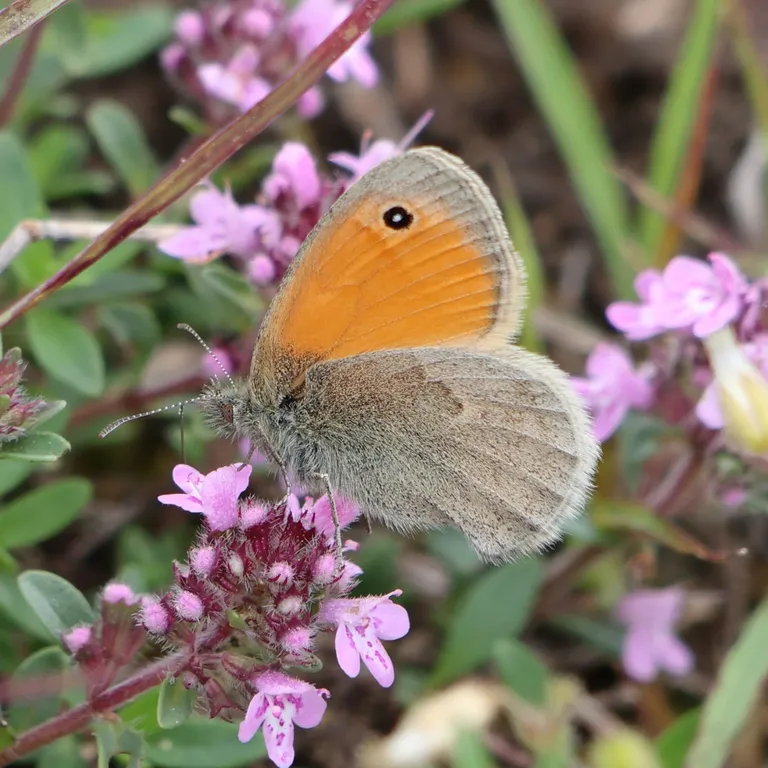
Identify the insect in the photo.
Coenonympha pamphilus
